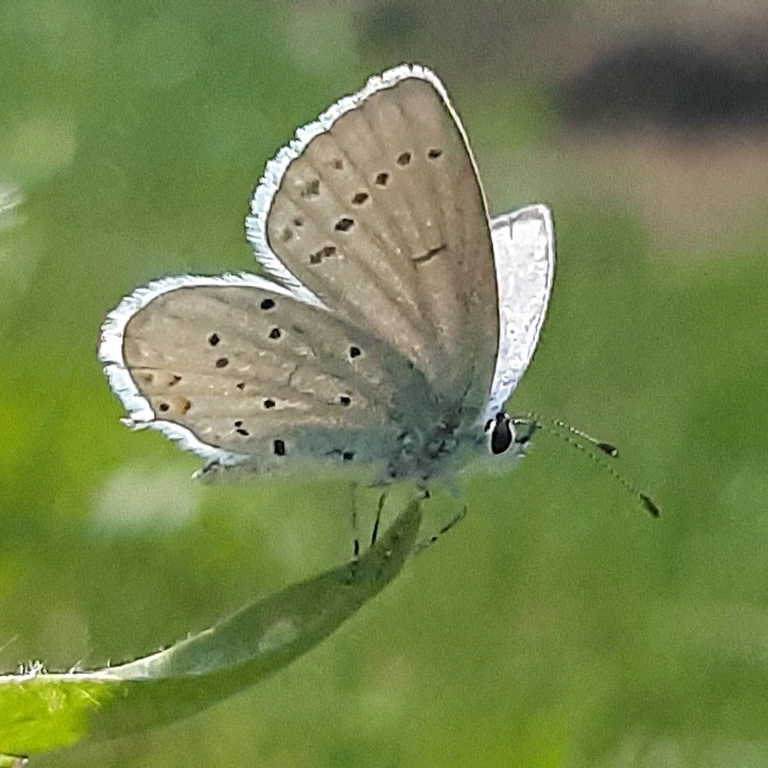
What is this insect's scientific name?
Cupido argiades (also Elkalyce argiades)
